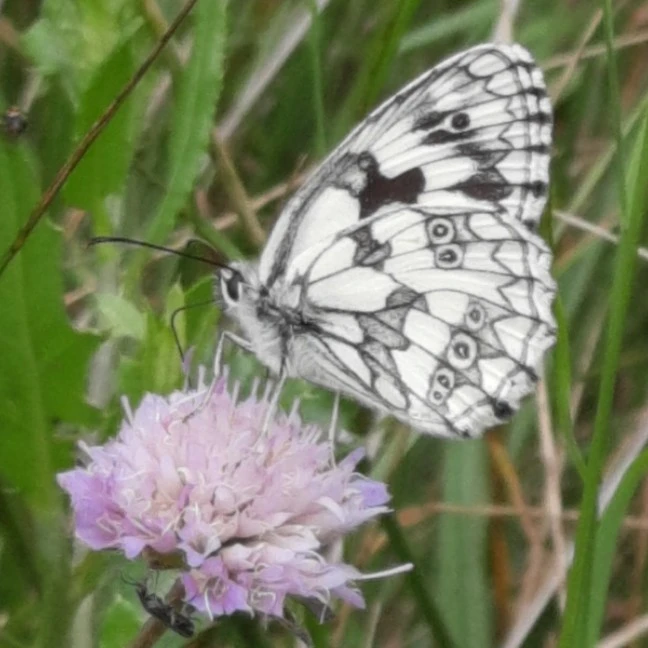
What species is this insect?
Melanargia galathea
